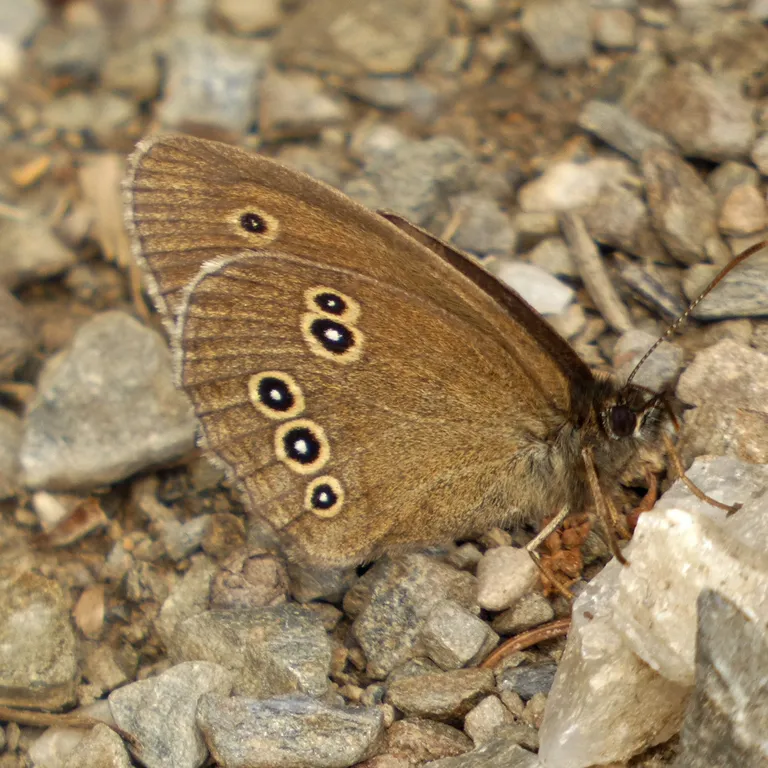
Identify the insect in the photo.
Aphantopus hyperantus
